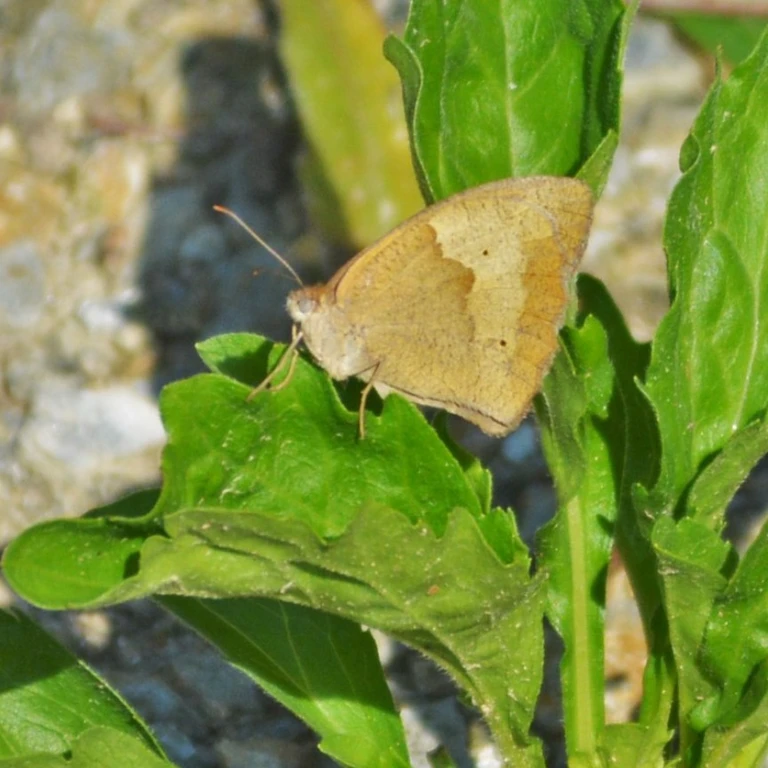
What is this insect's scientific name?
Maniola jurtina
